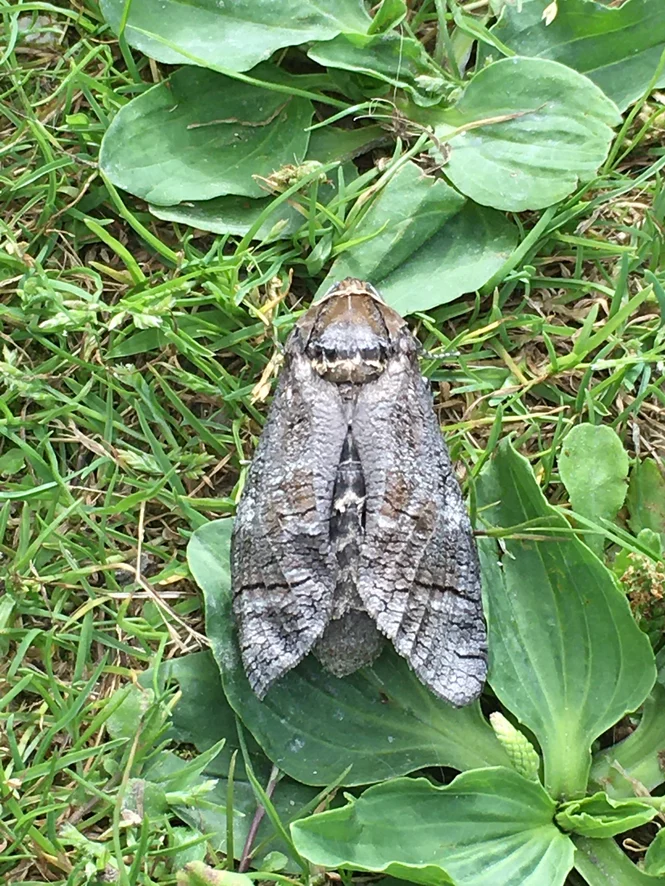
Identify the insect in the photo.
Cossus cossus
